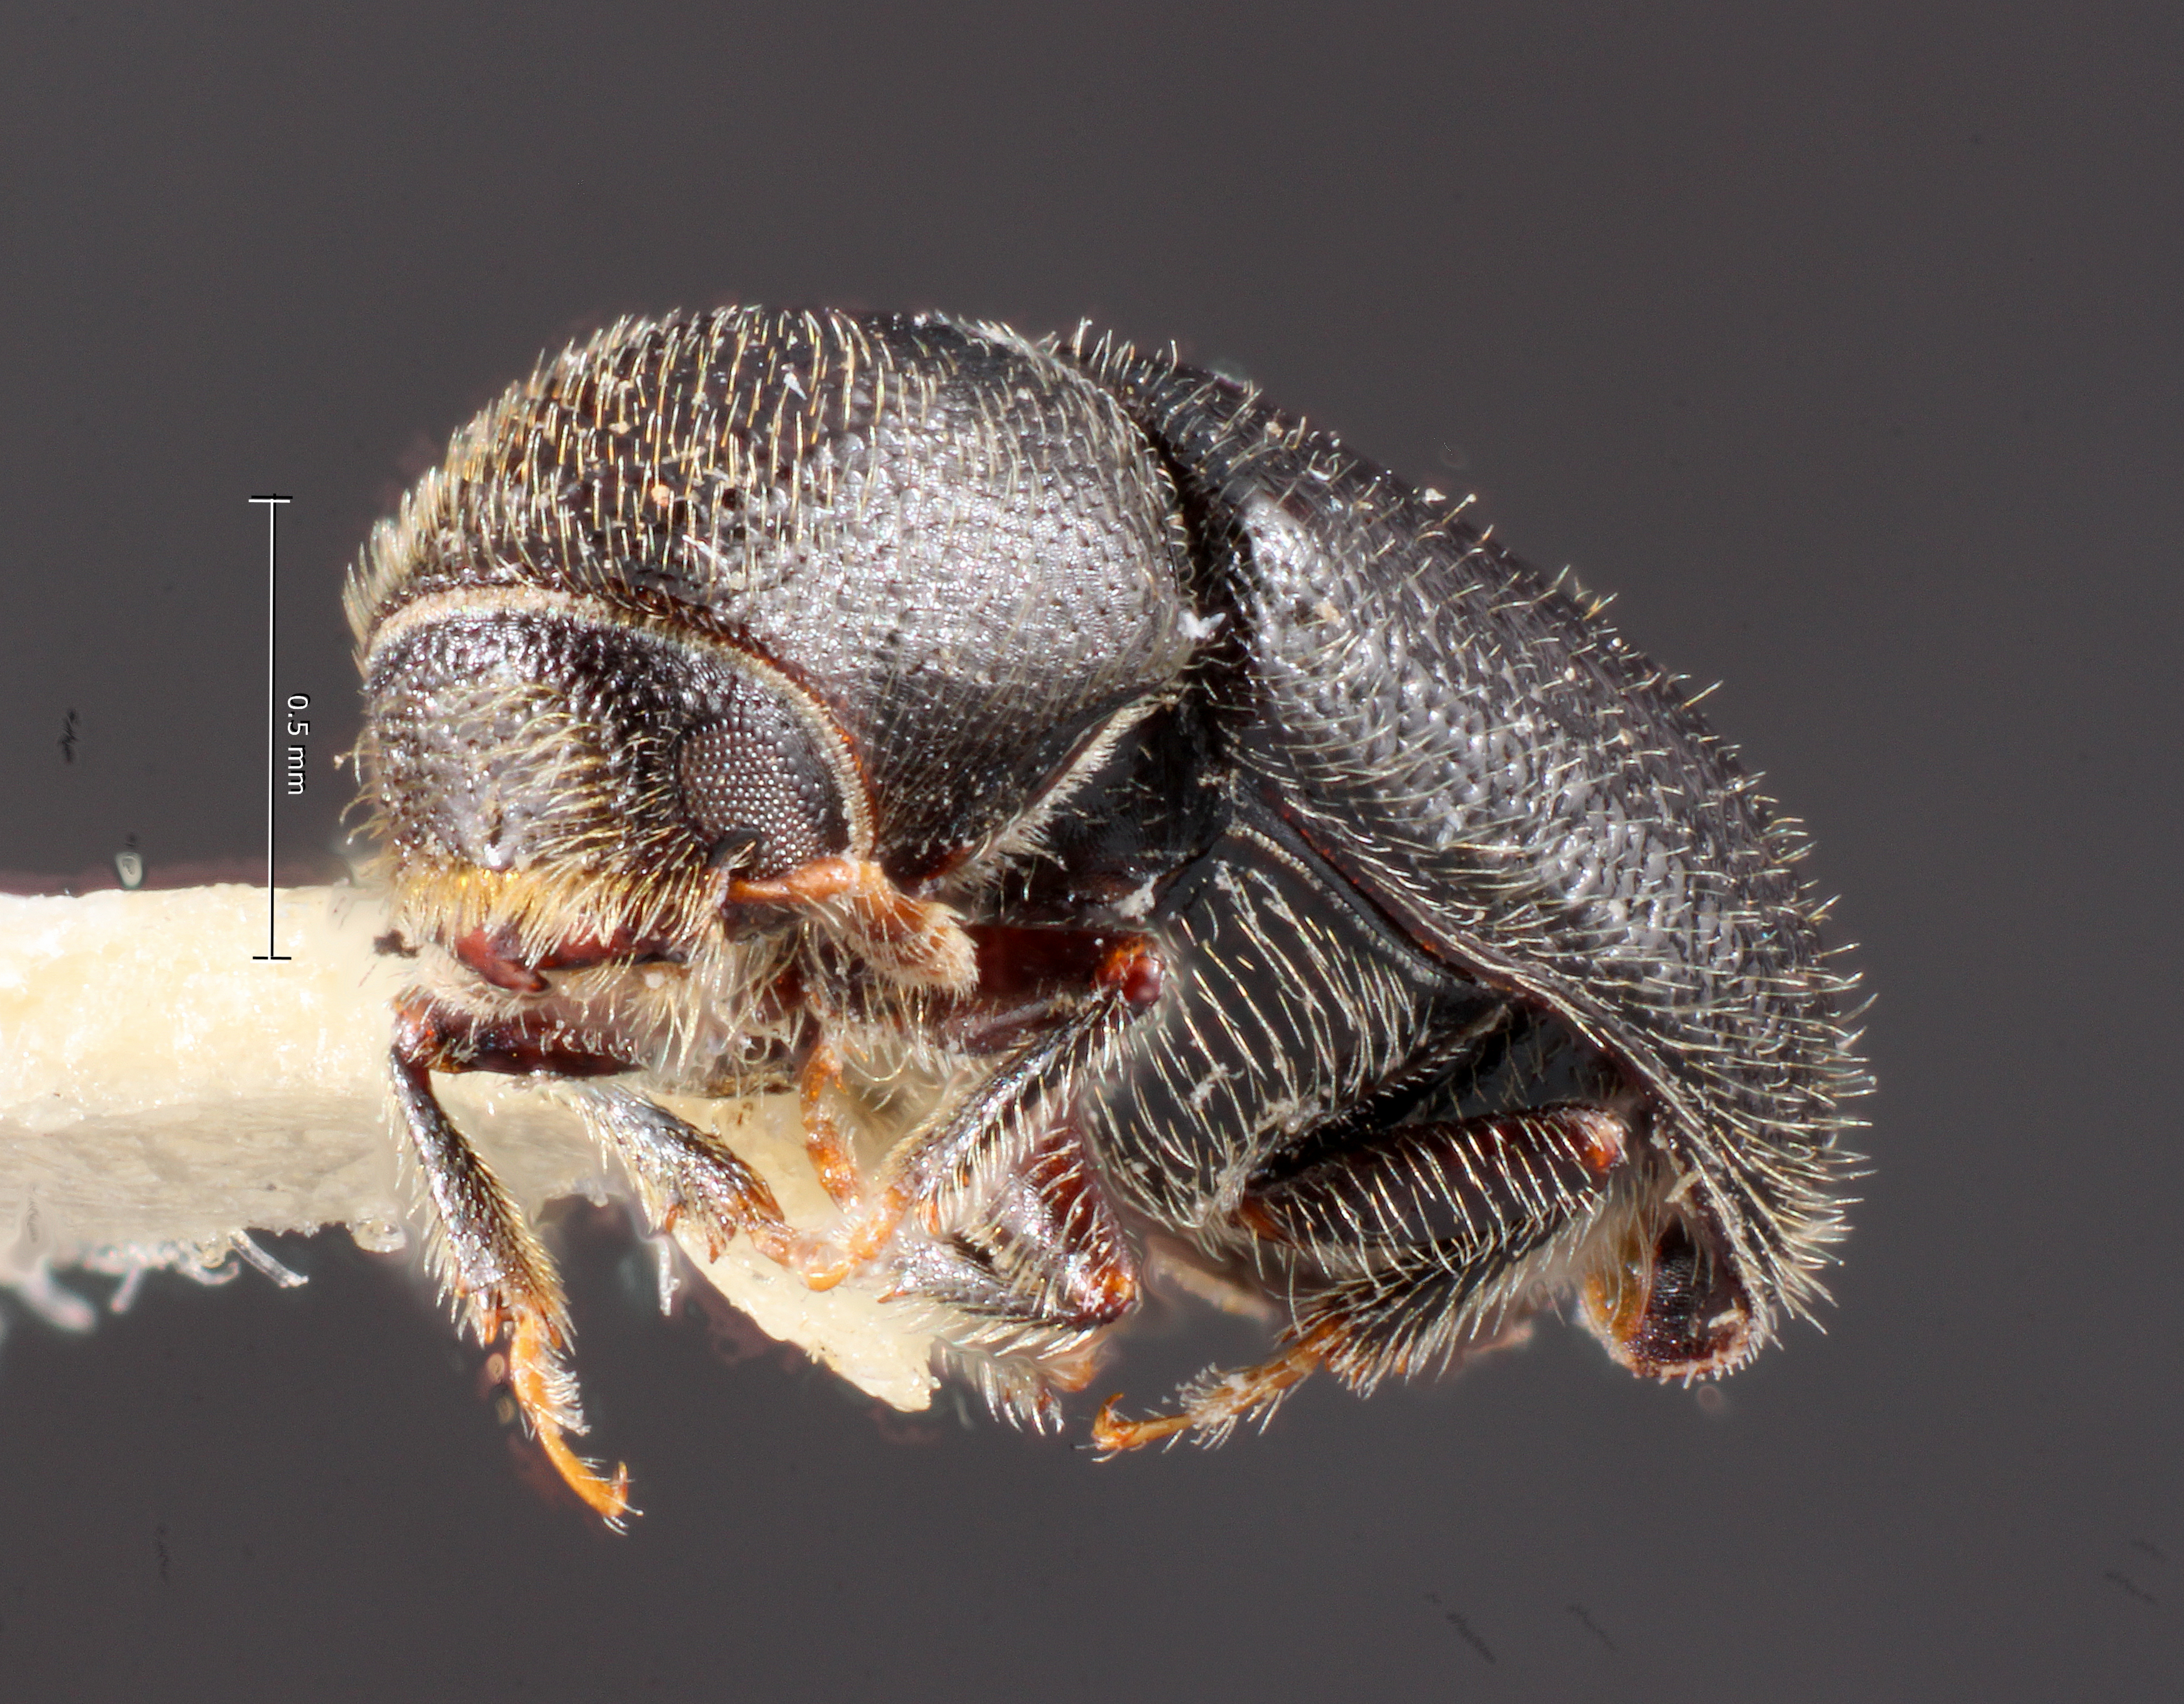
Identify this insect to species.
Pityophthorus aztecus
